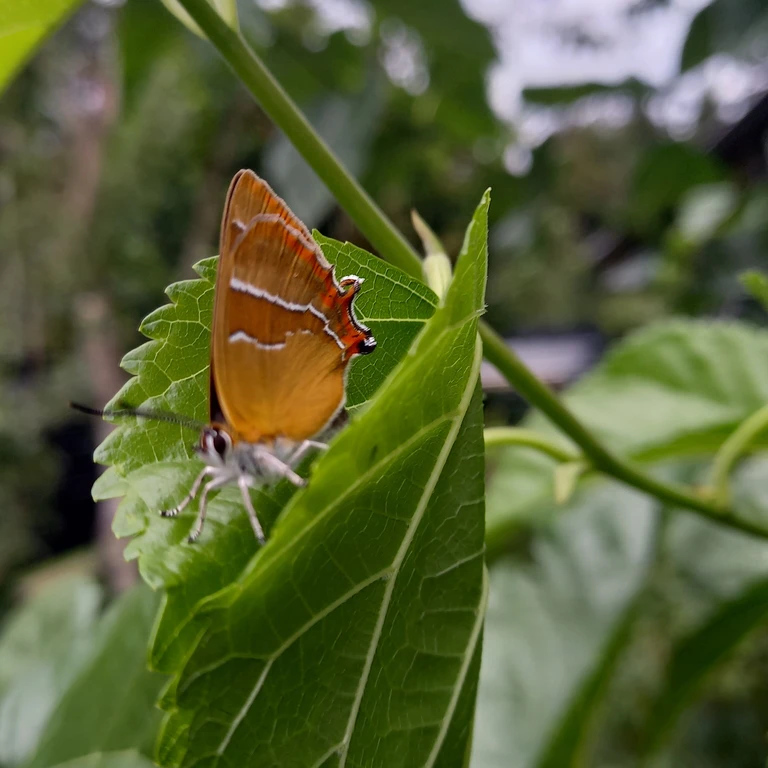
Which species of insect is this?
Thecla betulae
